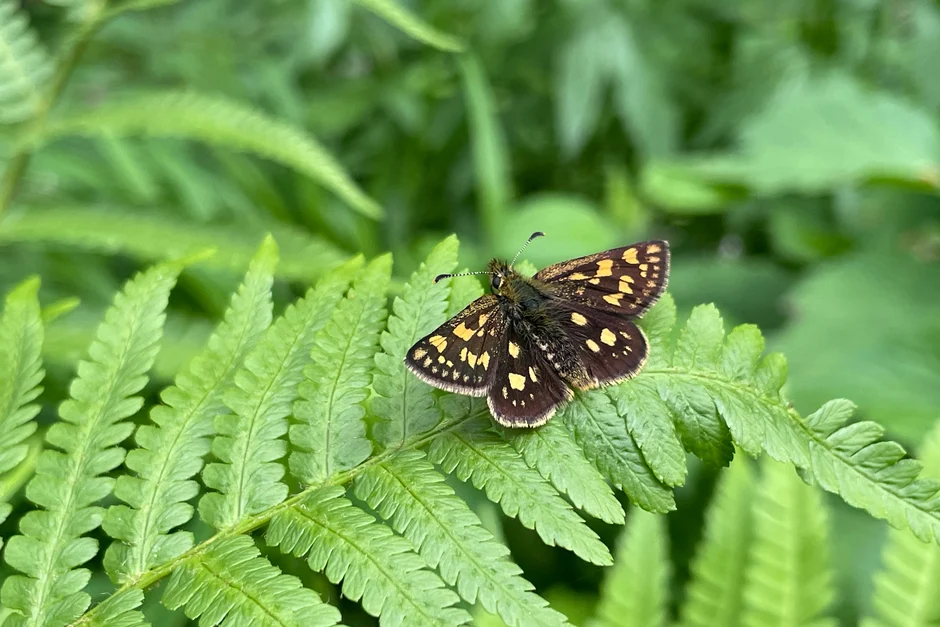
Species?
Carterocephalus palaemon
